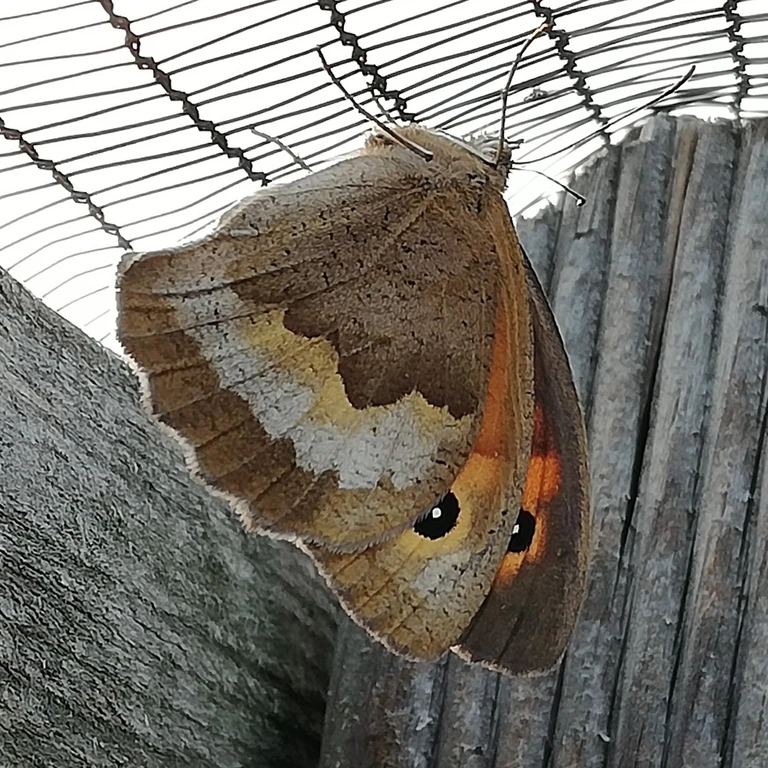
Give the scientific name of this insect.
Maniola jurtina
